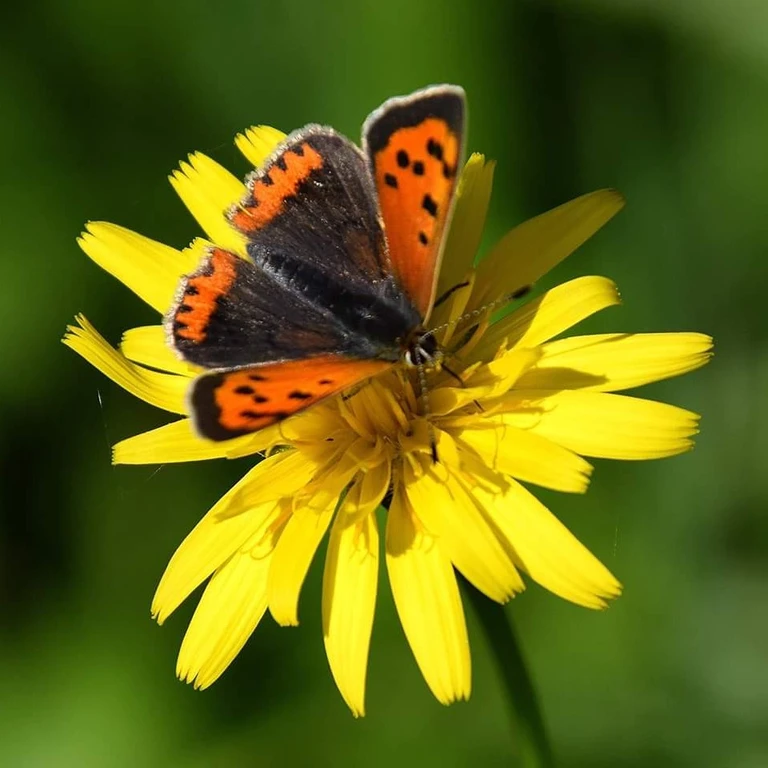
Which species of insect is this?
Lycaena phlaeas
